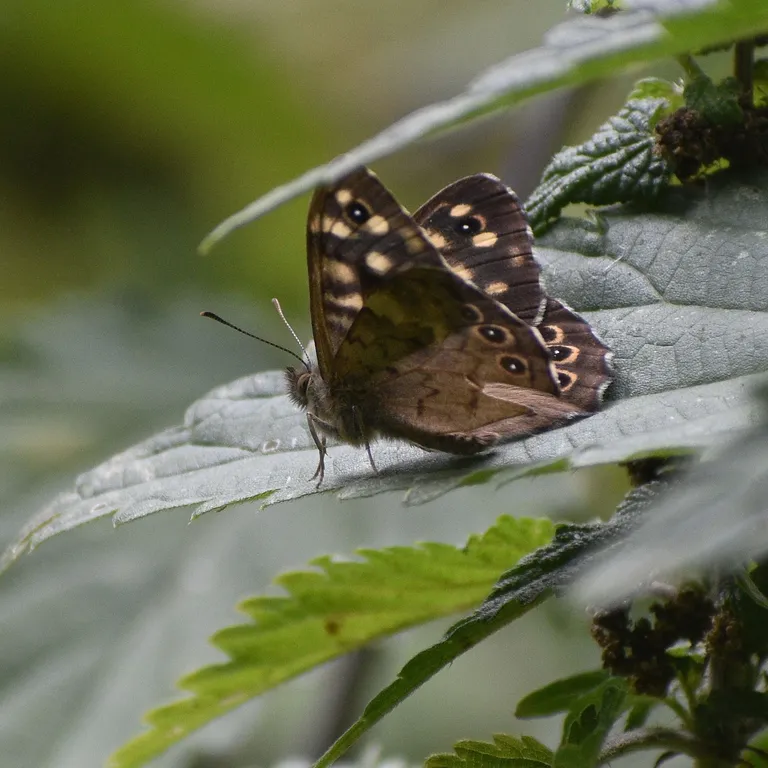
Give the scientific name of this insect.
Pararge aegeria
